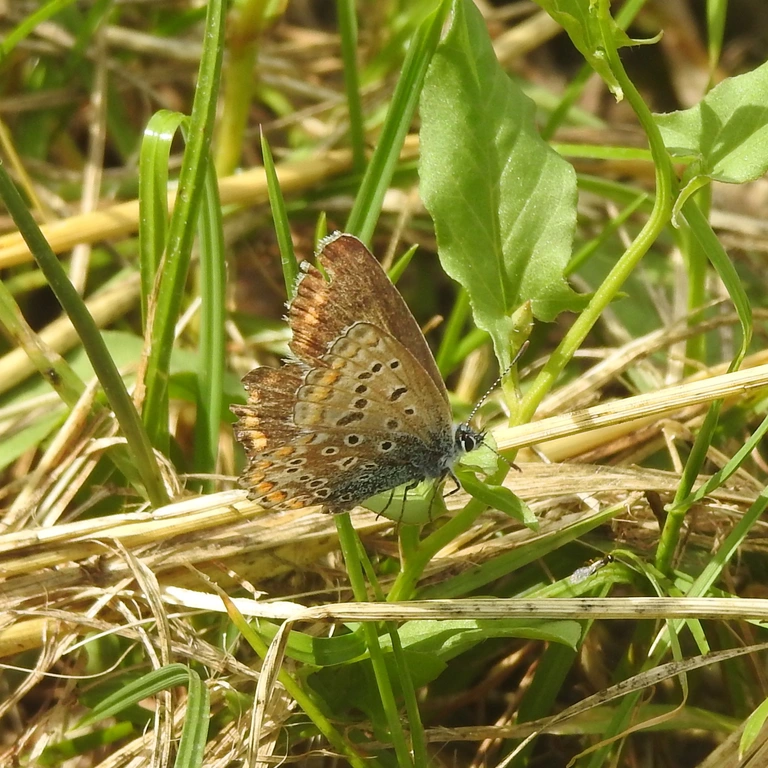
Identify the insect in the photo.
Polyommatus icarus
